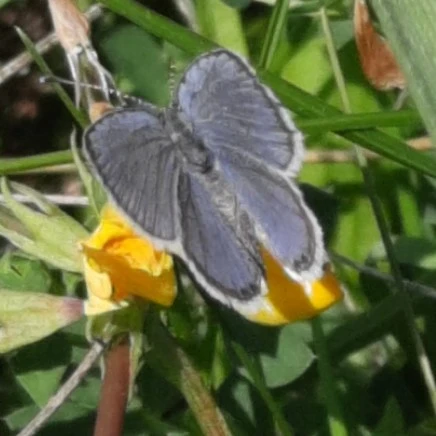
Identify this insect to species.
Cupido argiades (also Elkalyce argiades)
